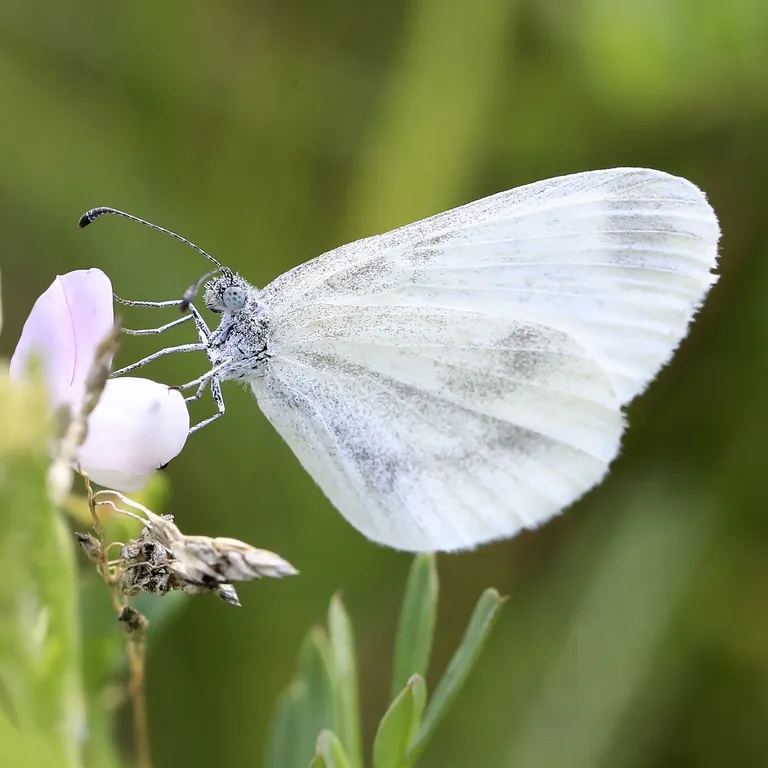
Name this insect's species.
Leptidea sinapis/juvernica
